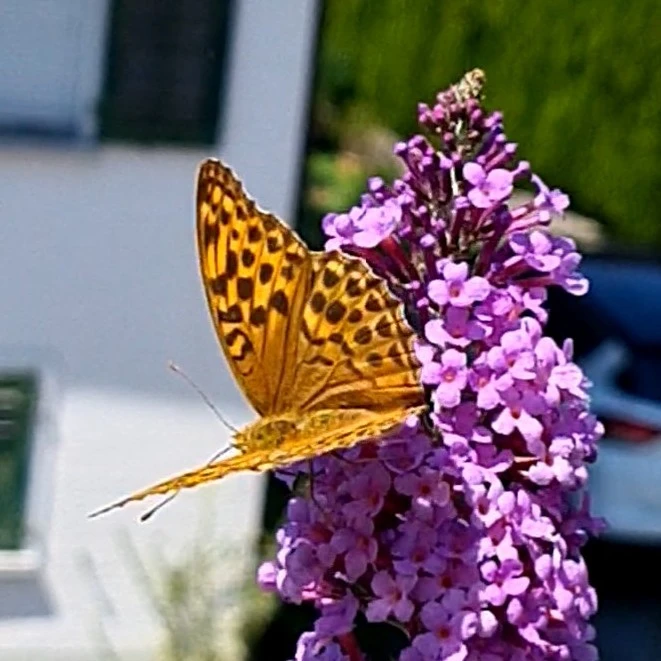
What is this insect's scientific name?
Argynnis paphia
